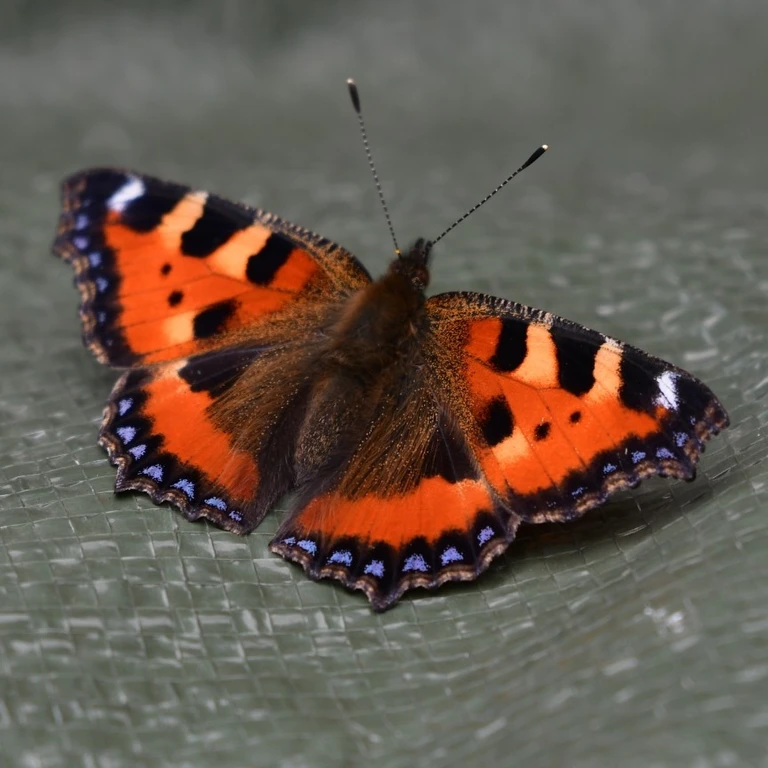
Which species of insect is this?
Aglais urticae
